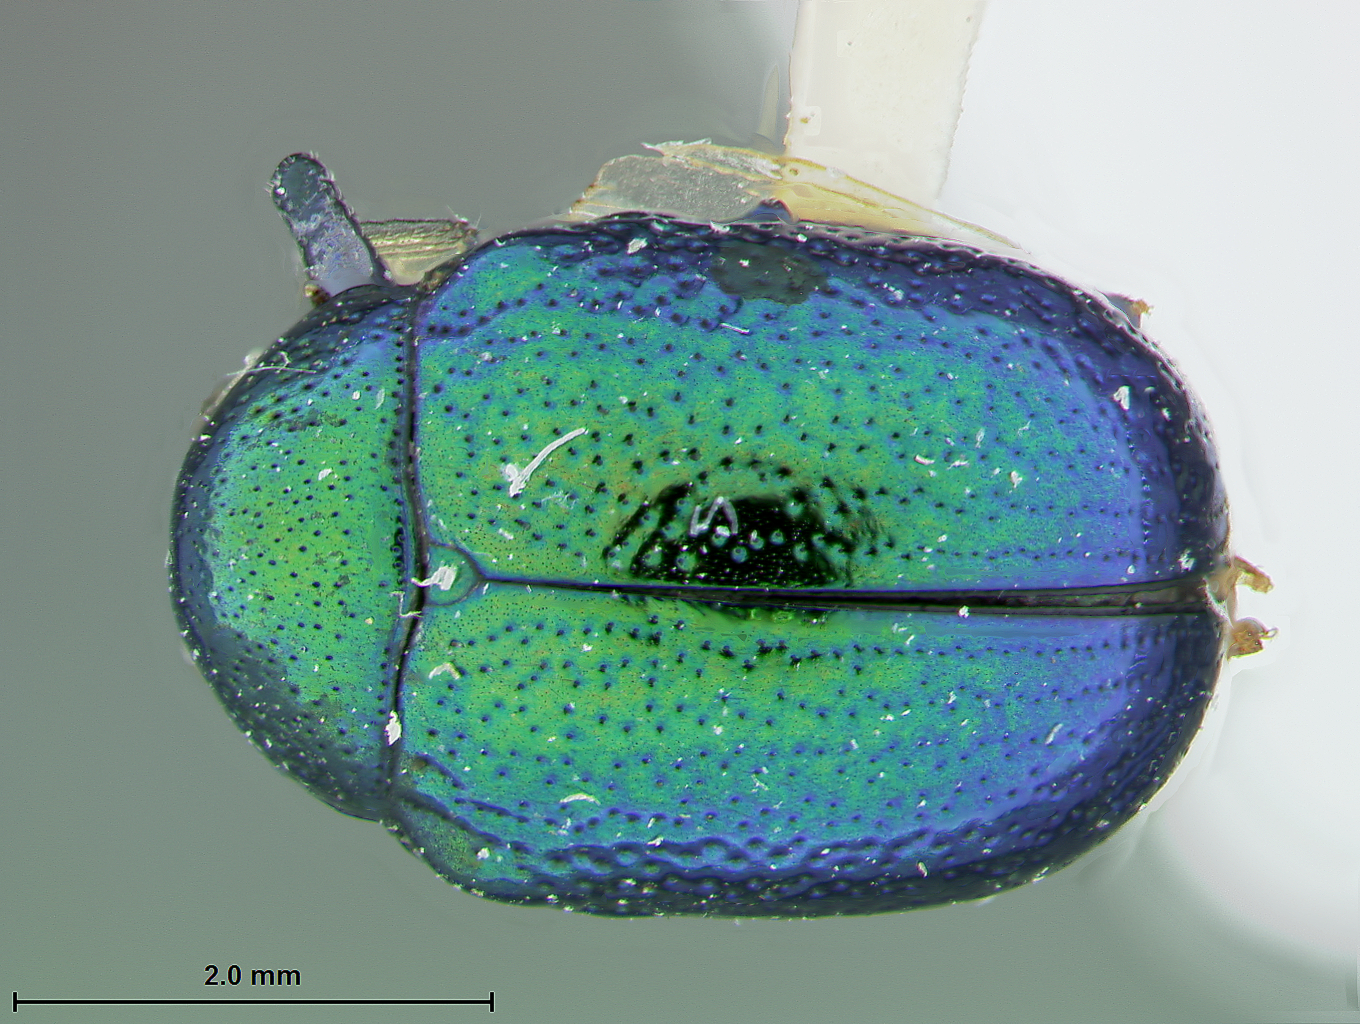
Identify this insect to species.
Colaspoides macgregori
